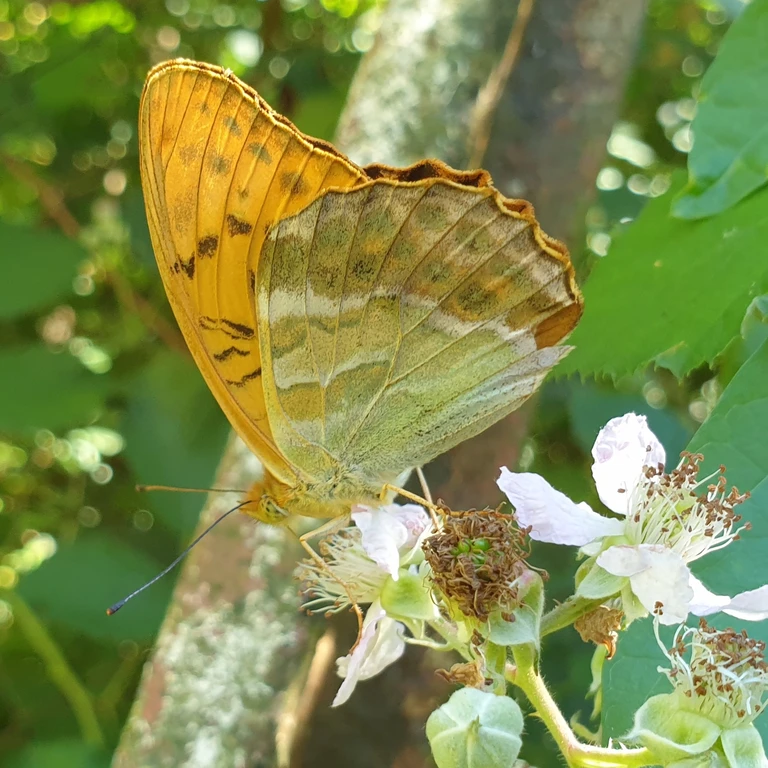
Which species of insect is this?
Argynnis paphia
